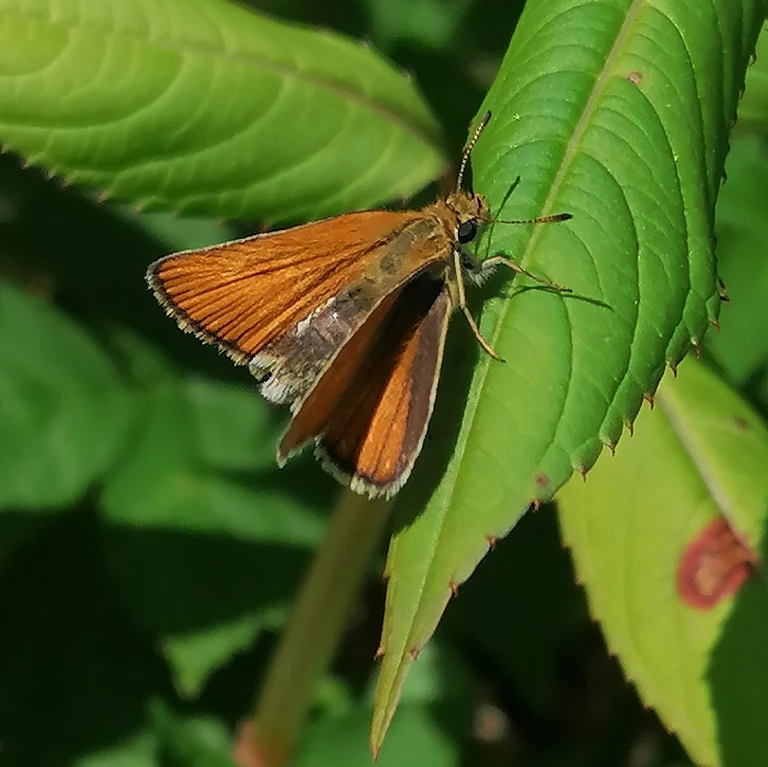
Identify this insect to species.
Thymelicus lineola
